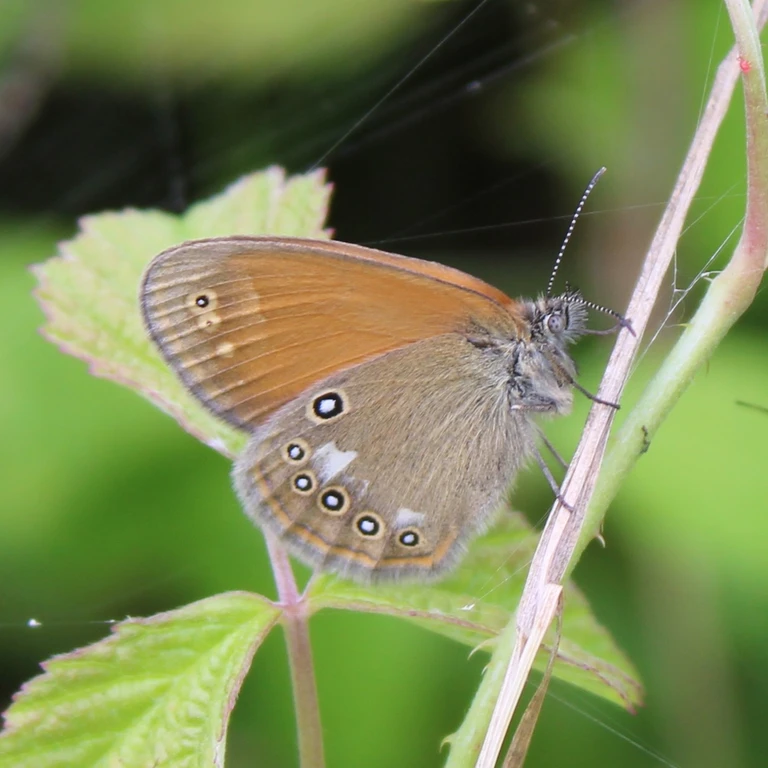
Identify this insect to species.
Coenonympha glycerion (also Coenonympha iphis)
